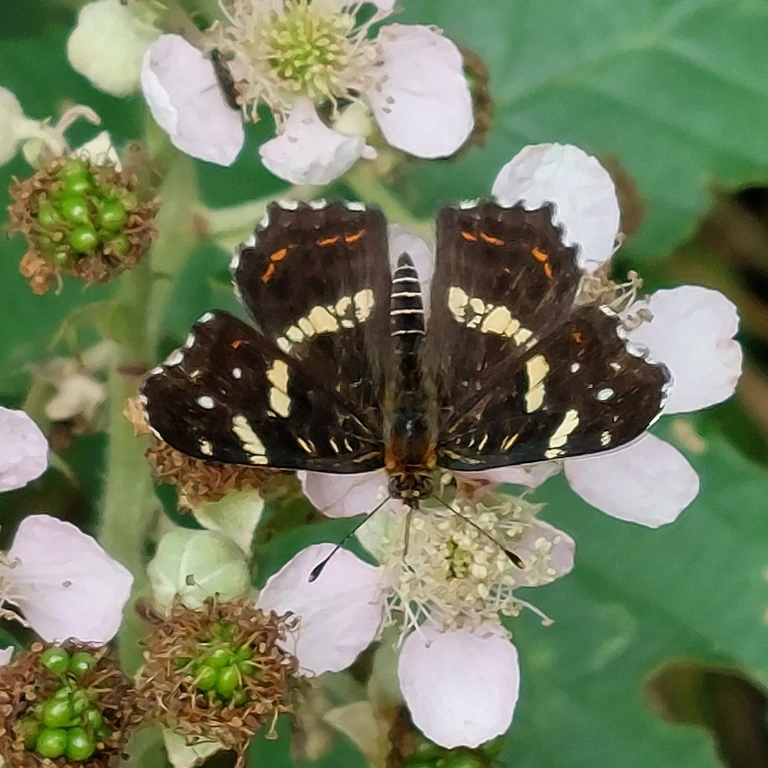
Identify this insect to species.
Araschnia levana
